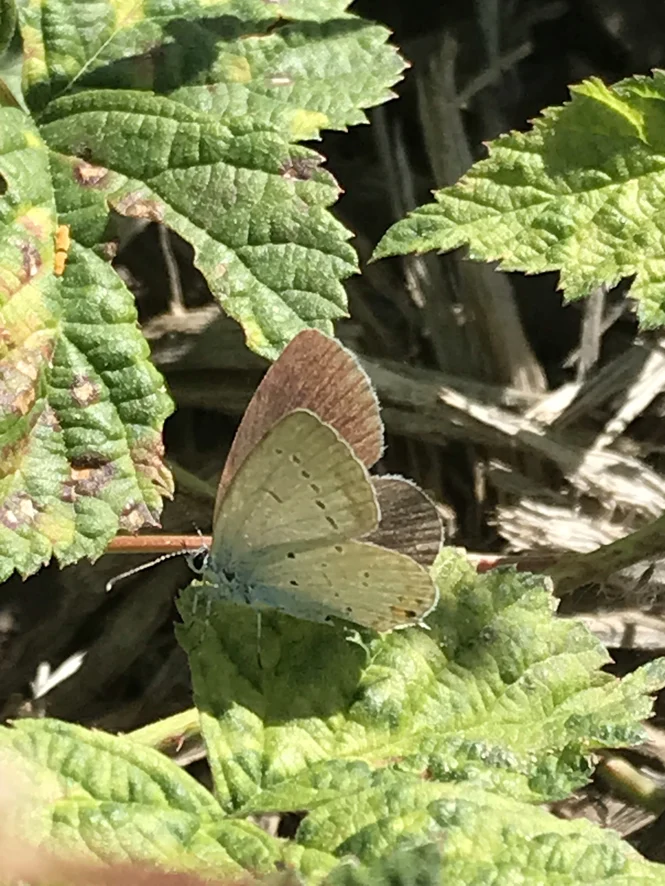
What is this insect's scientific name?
Cupido argiades (also Elkalyce argiades)
